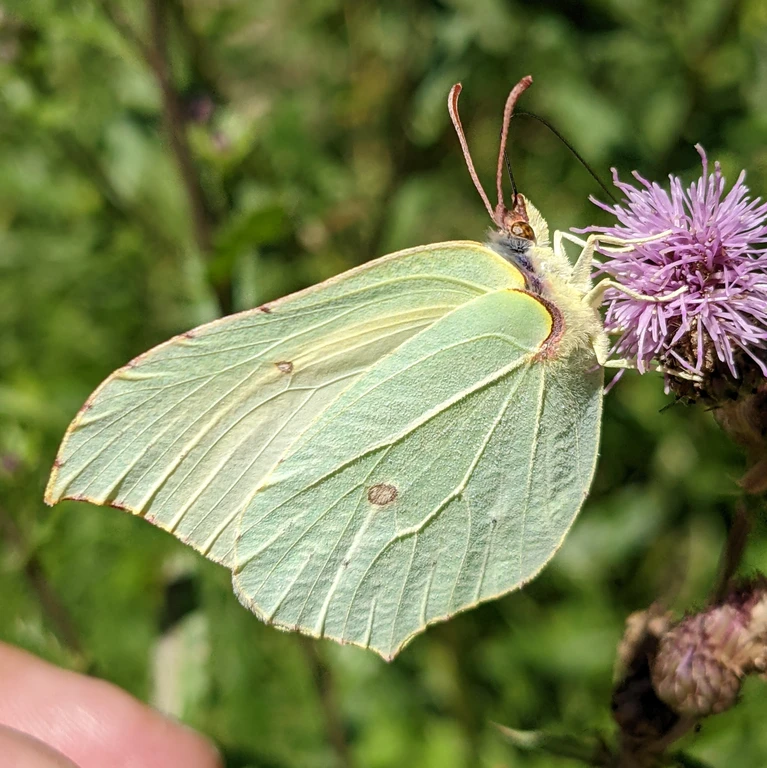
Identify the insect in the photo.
Gonepteryx rhamni
